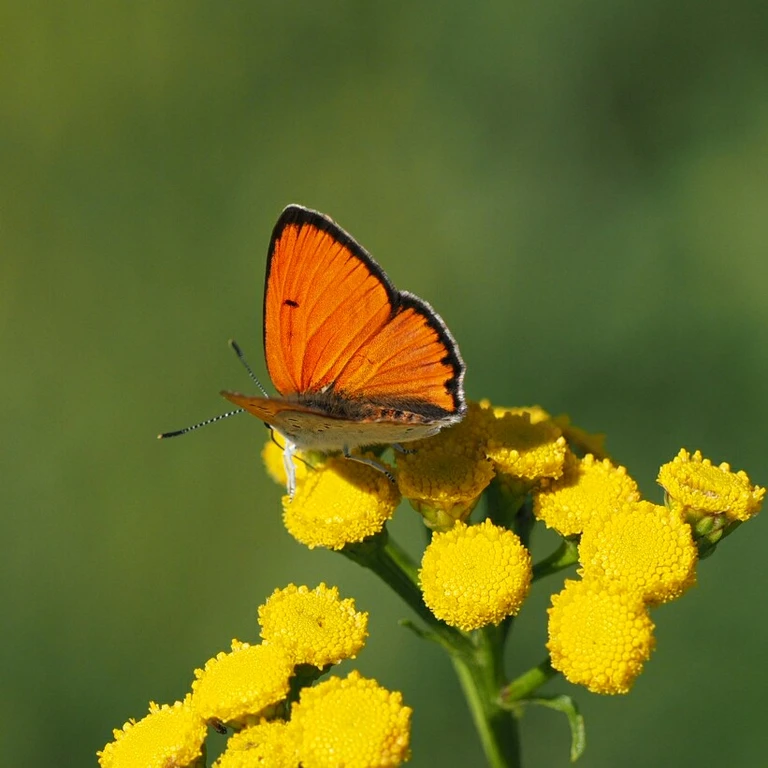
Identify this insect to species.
Lycaena dispar
